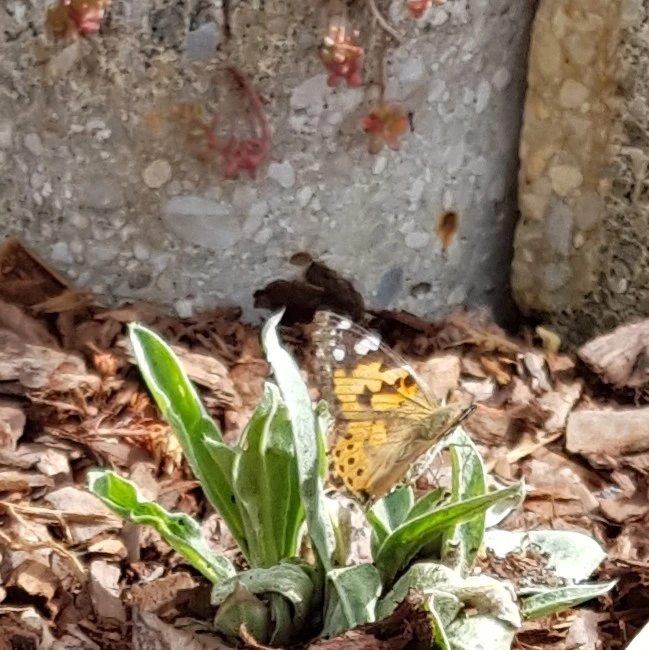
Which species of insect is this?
Vanessa cardui
